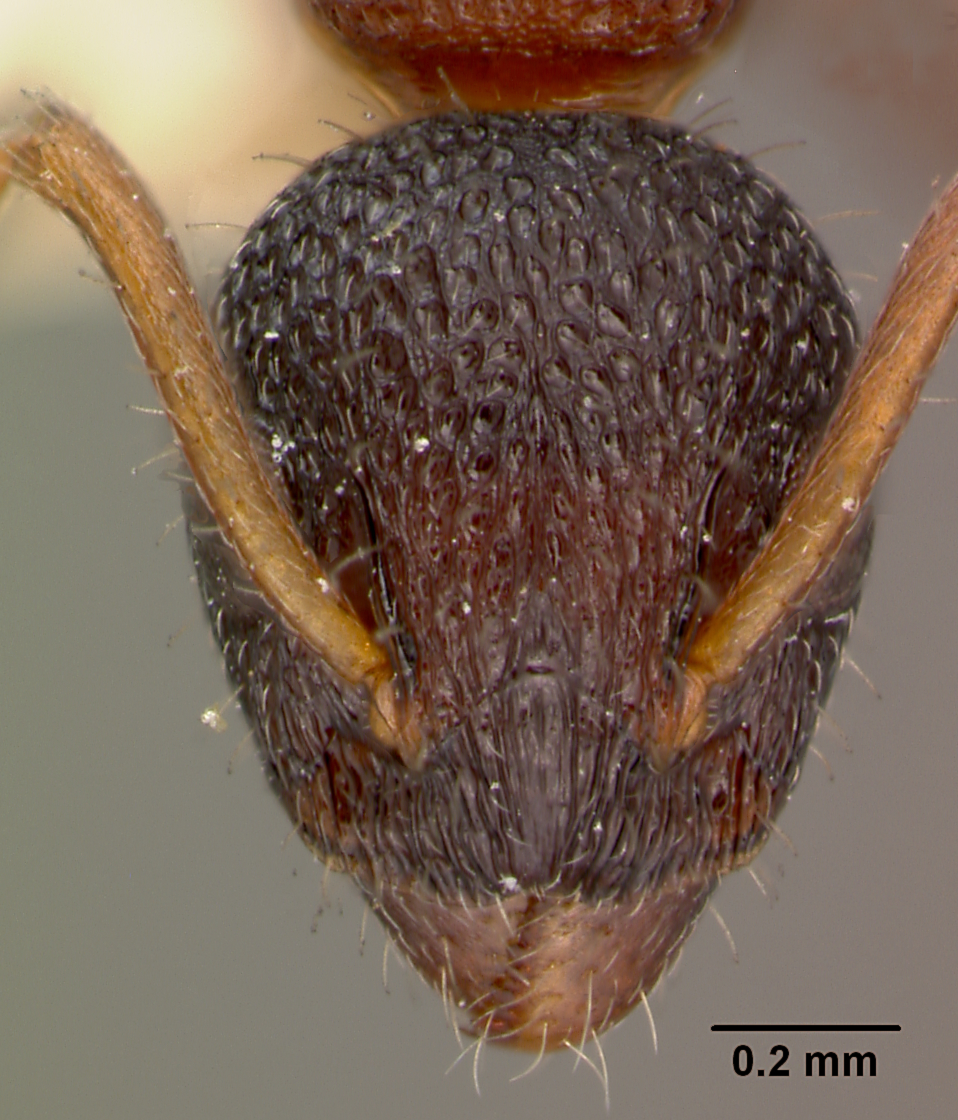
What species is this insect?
Dolichoderus plagiatus
